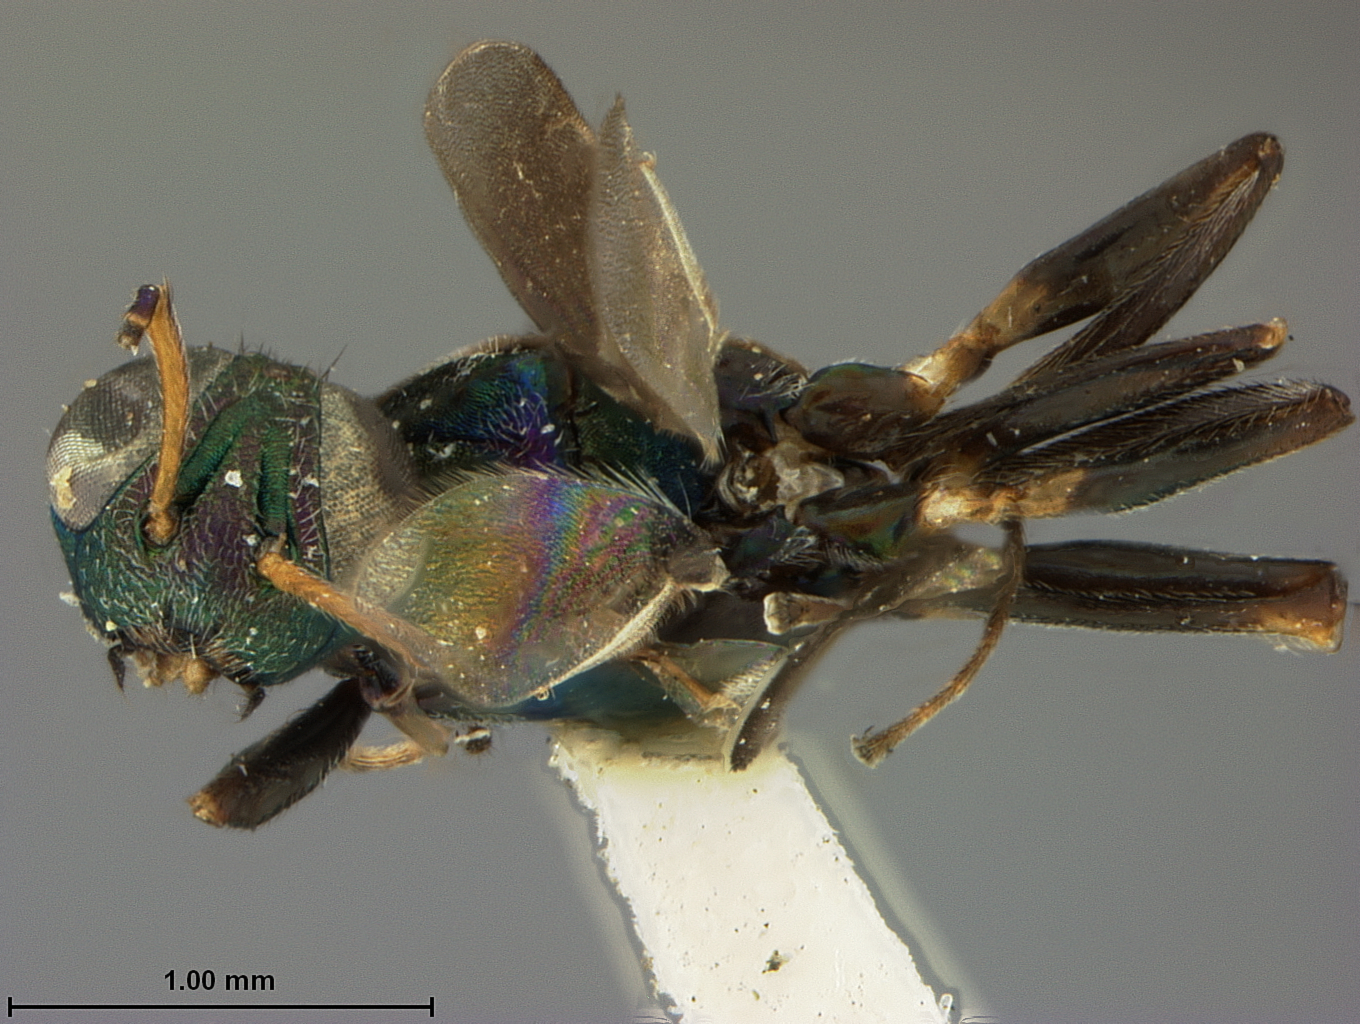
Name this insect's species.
Anastatus stantoni
